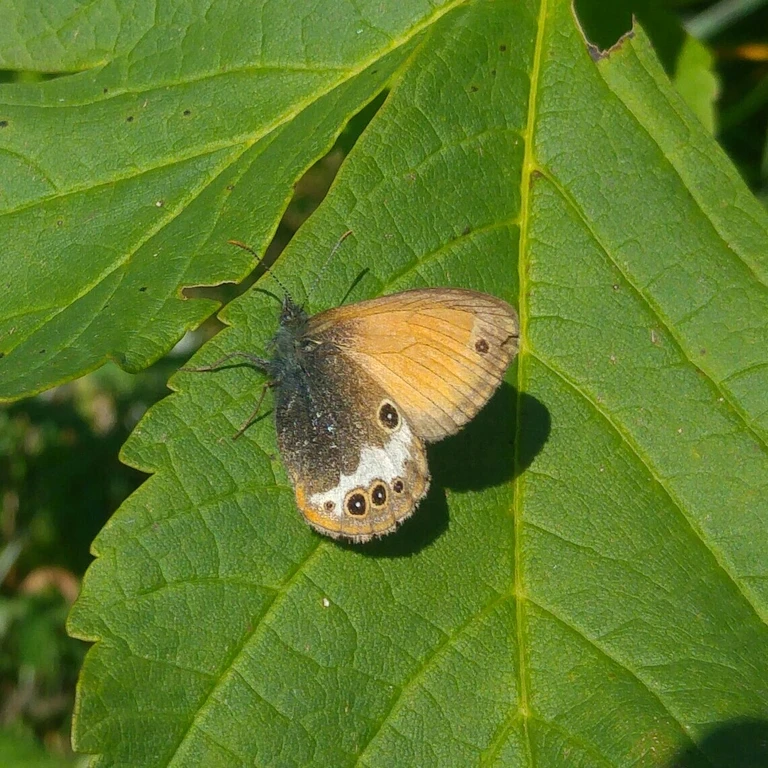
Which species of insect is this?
Coenonympha arcania
